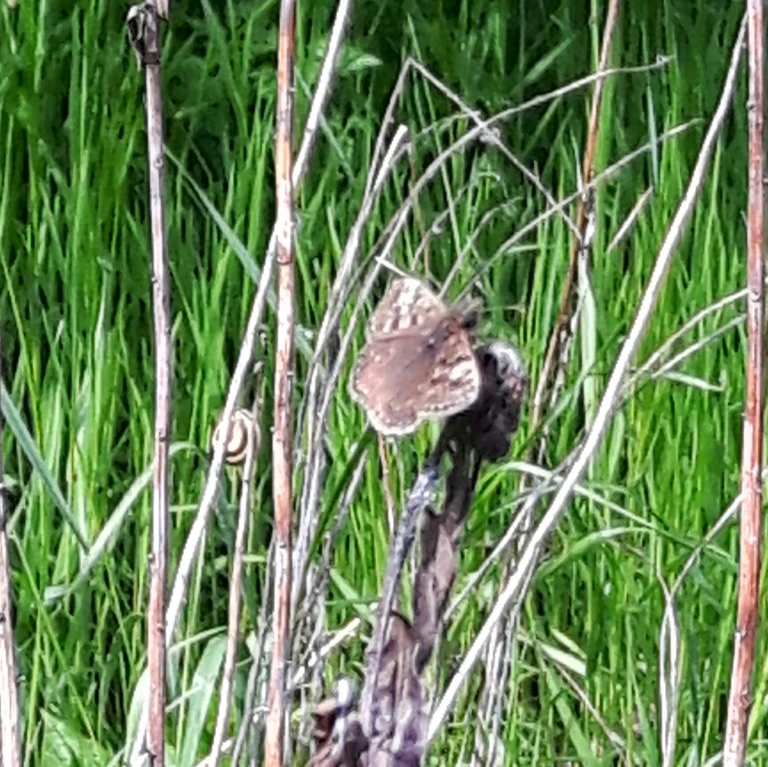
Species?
Erynnis tages
